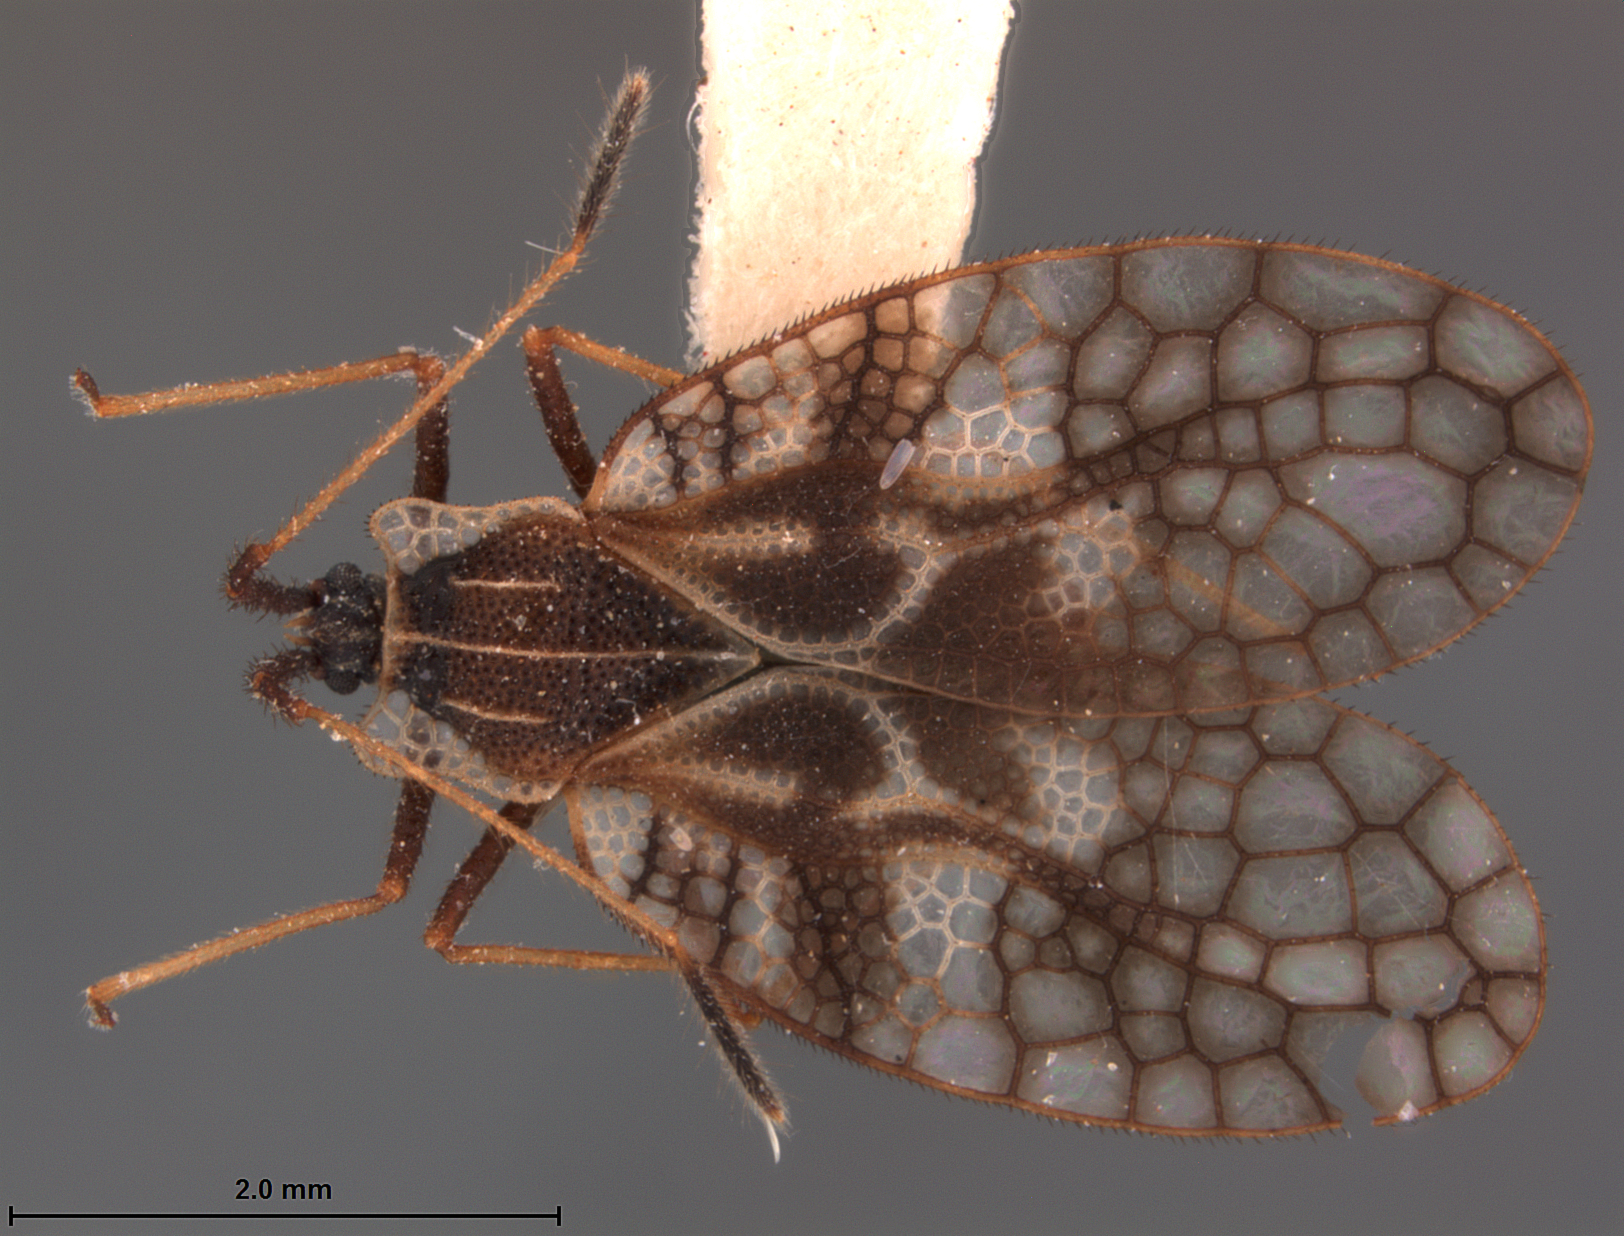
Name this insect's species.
Pleseobyrsa nigribasis
